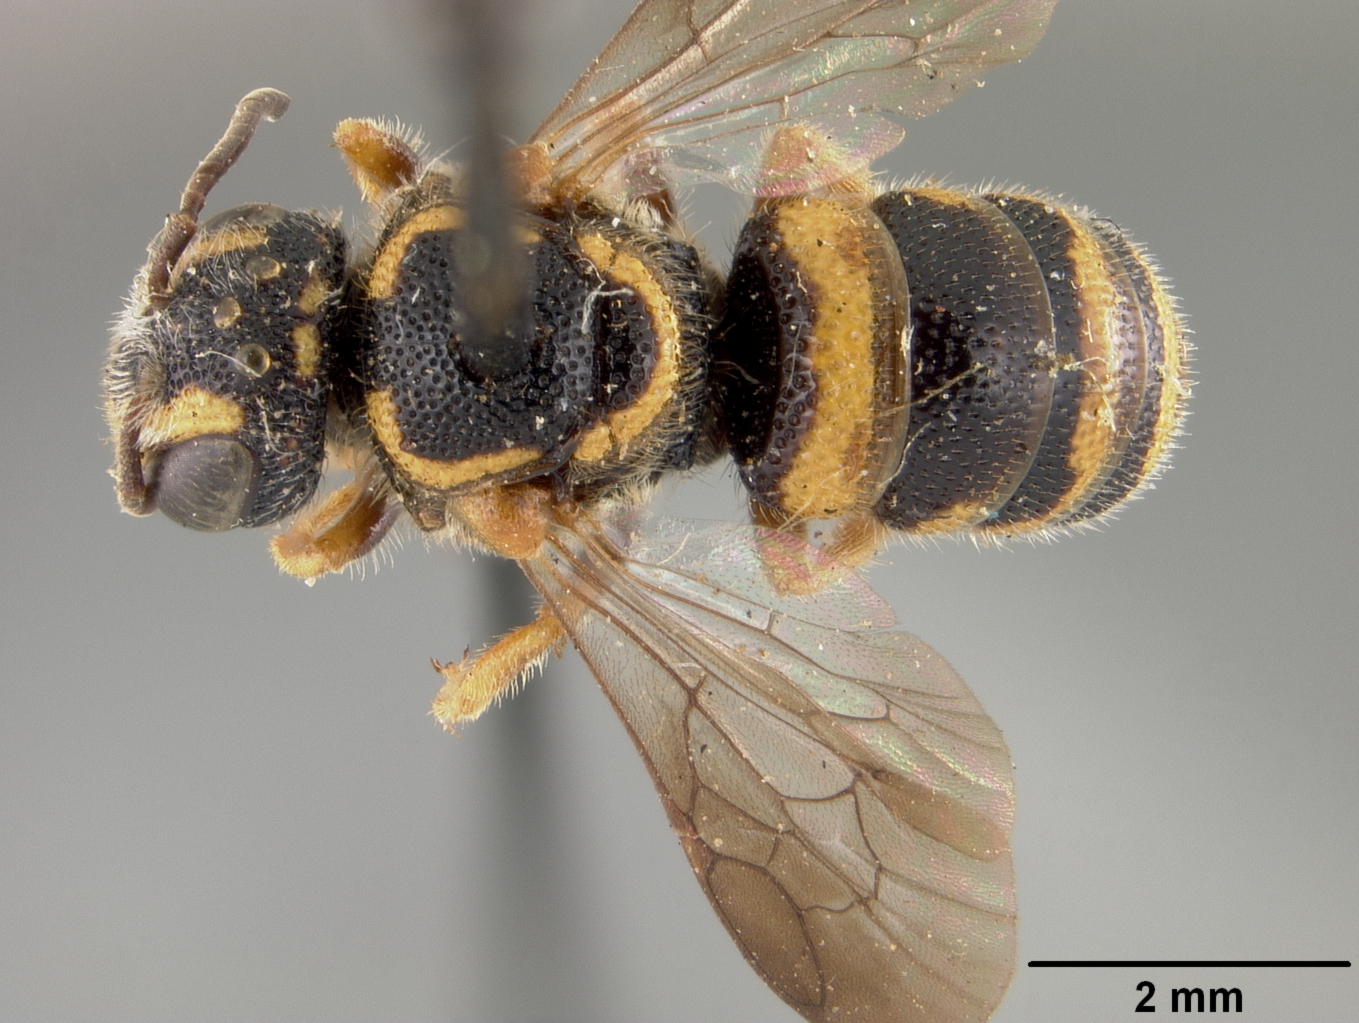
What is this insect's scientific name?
Stelis louisae
